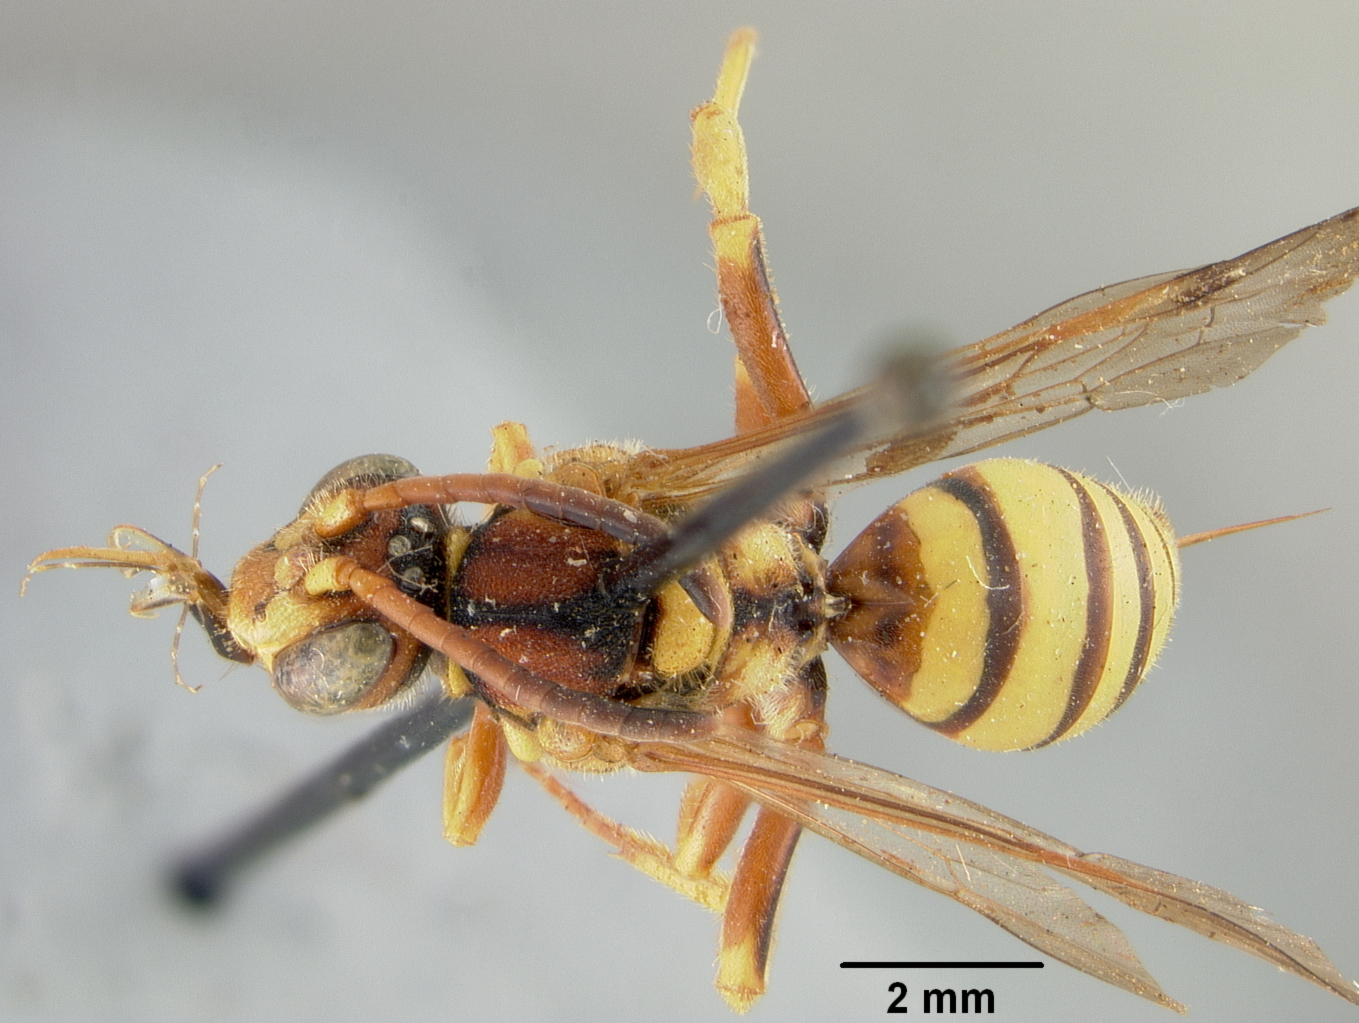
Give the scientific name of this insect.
Nomada perivincta
